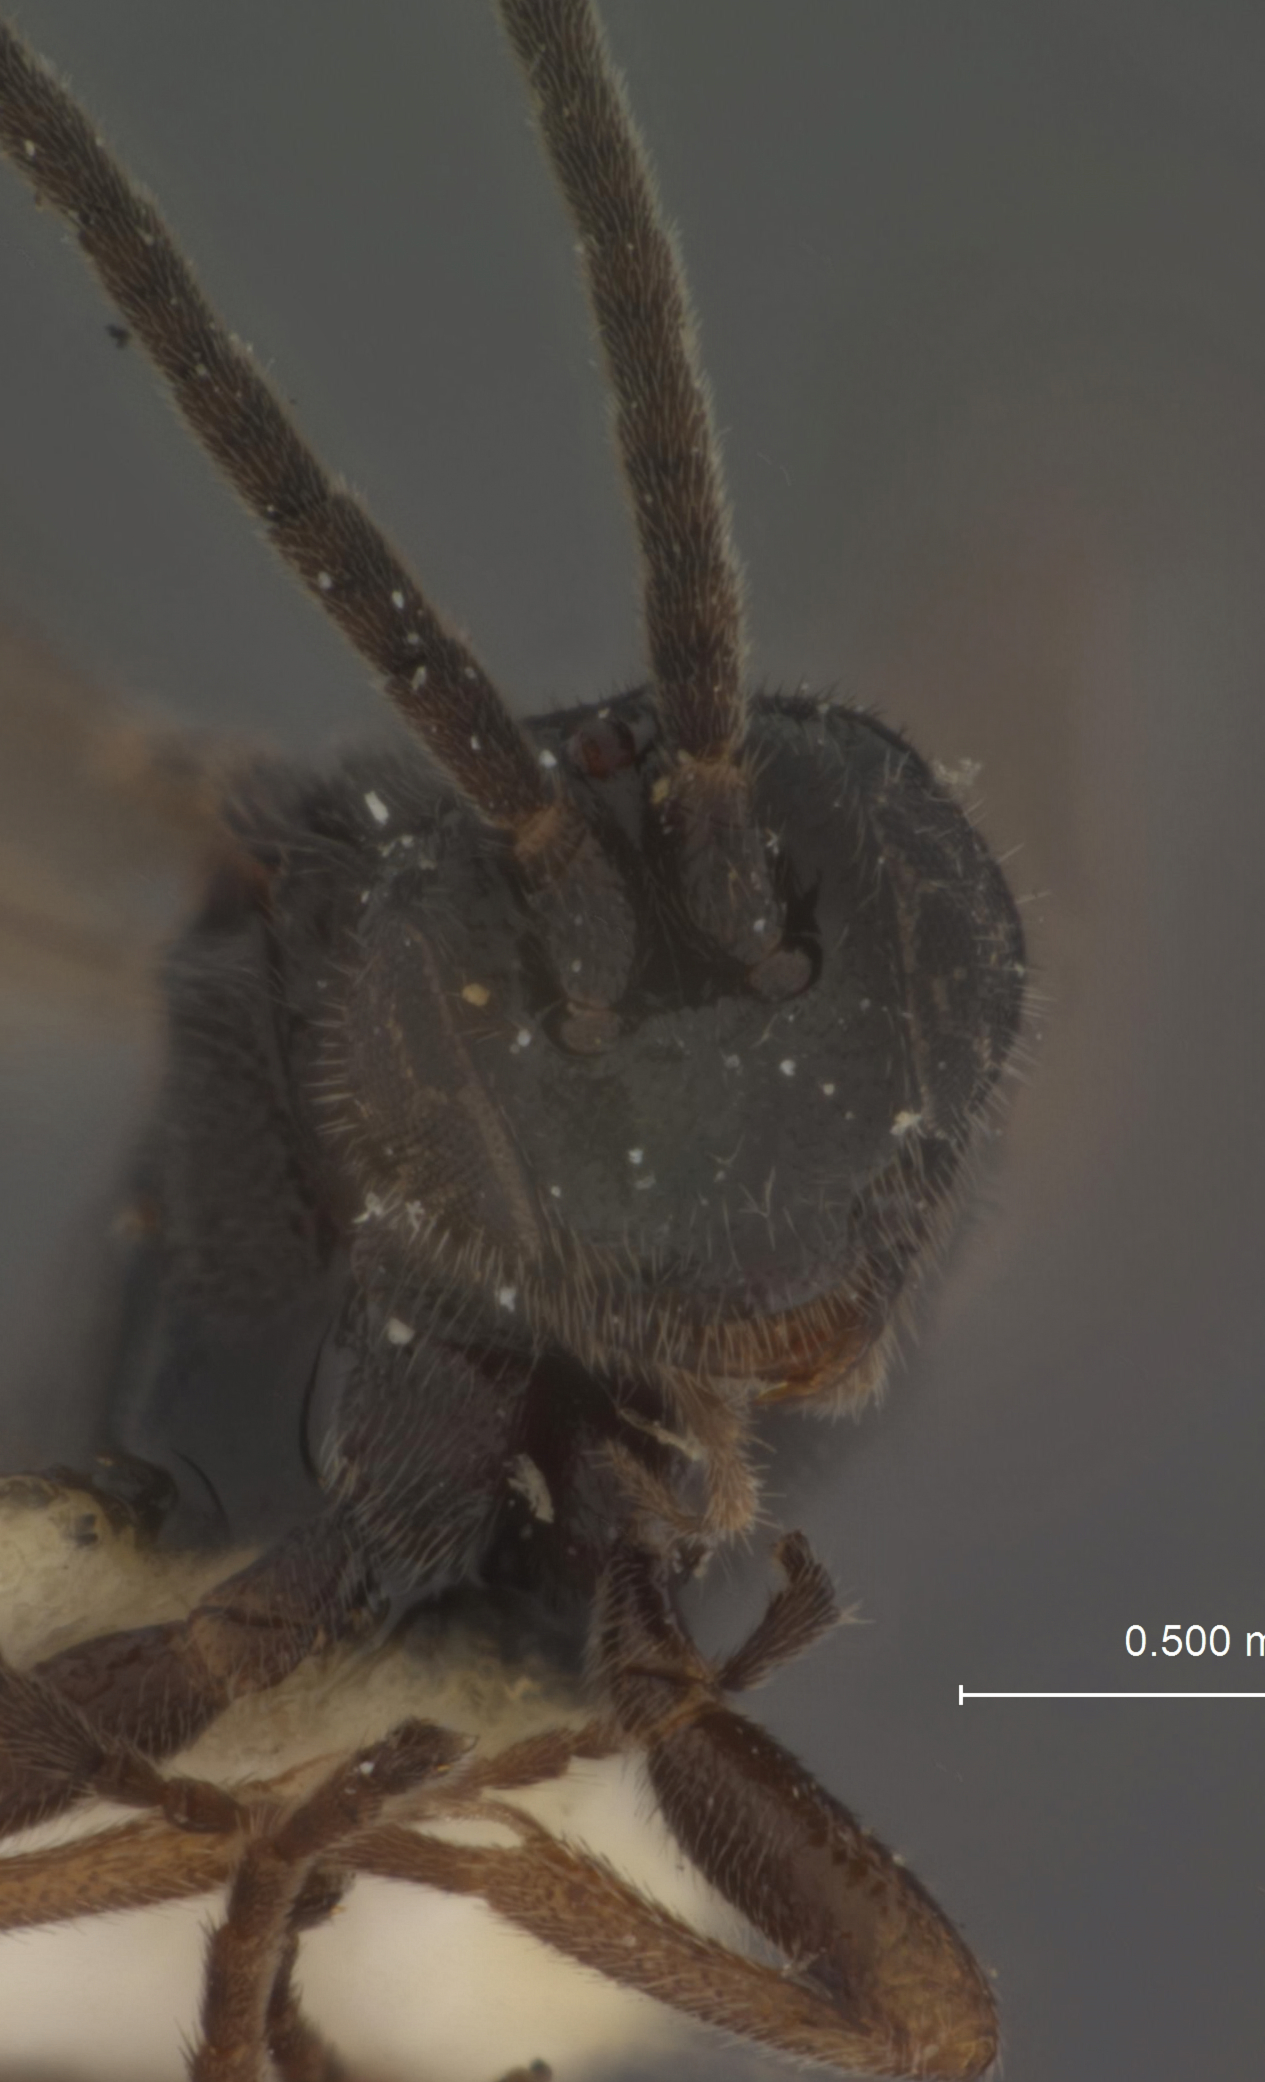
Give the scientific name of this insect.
Apanteles congestiformis
